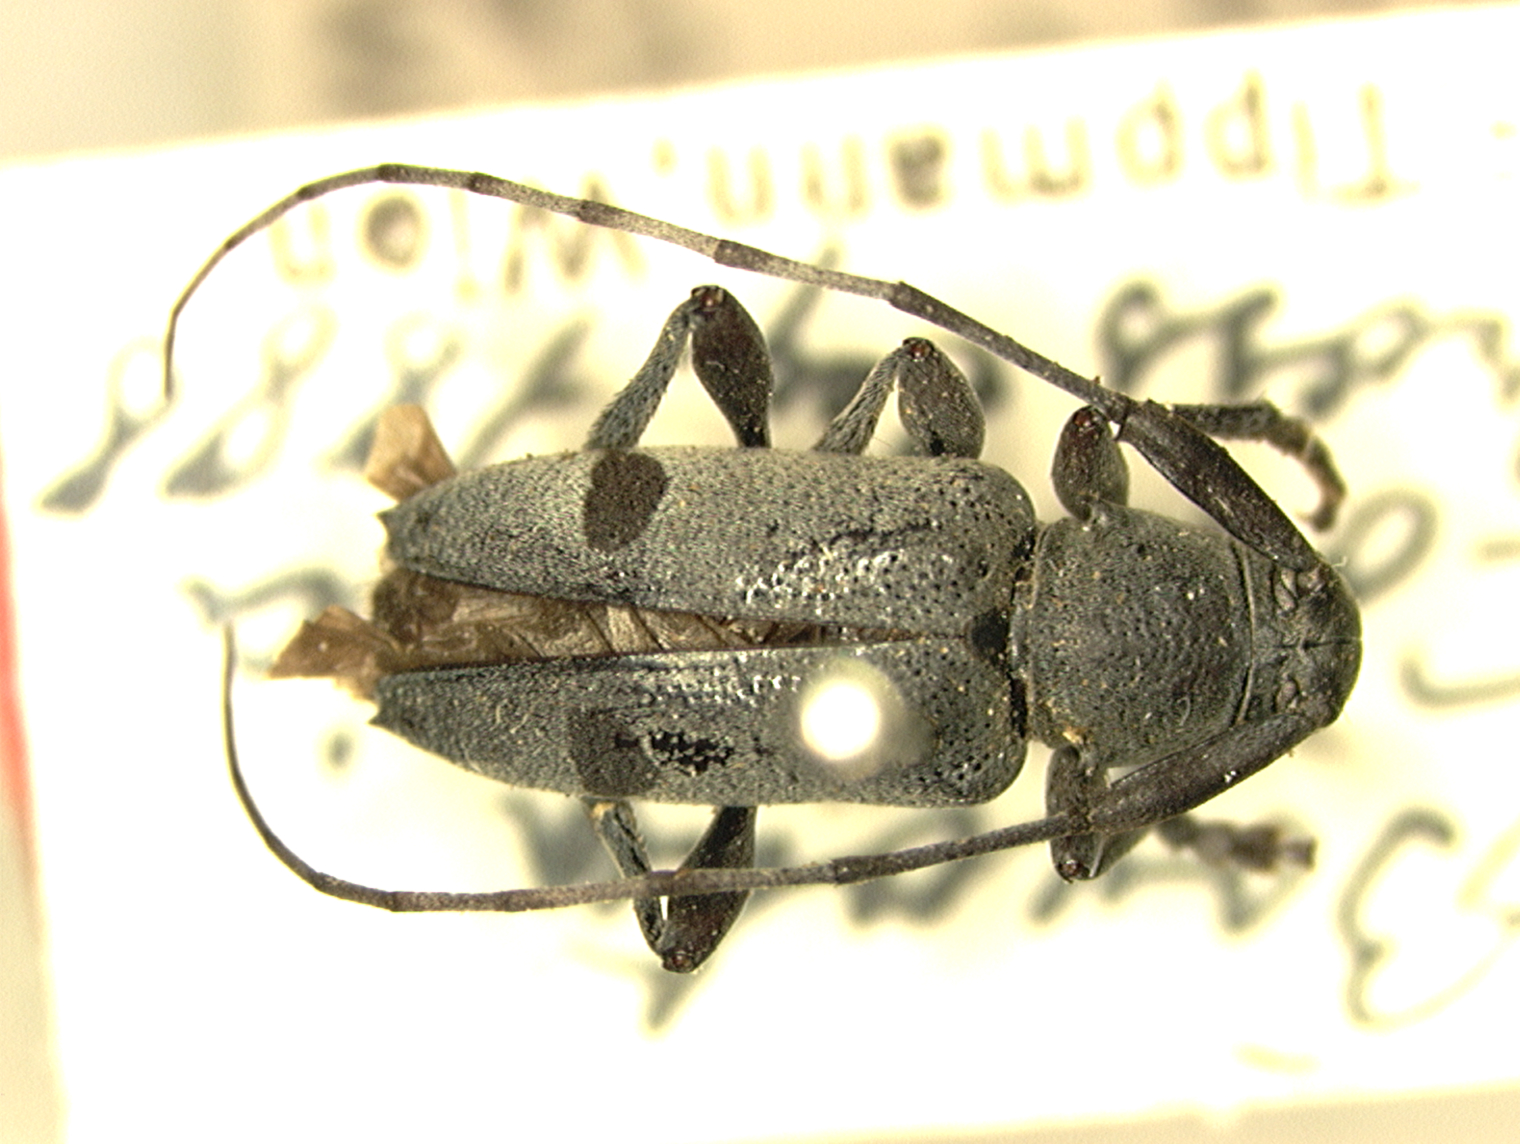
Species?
Canidia cincticornis (also Canidia balteatus, Dectes balteata)
